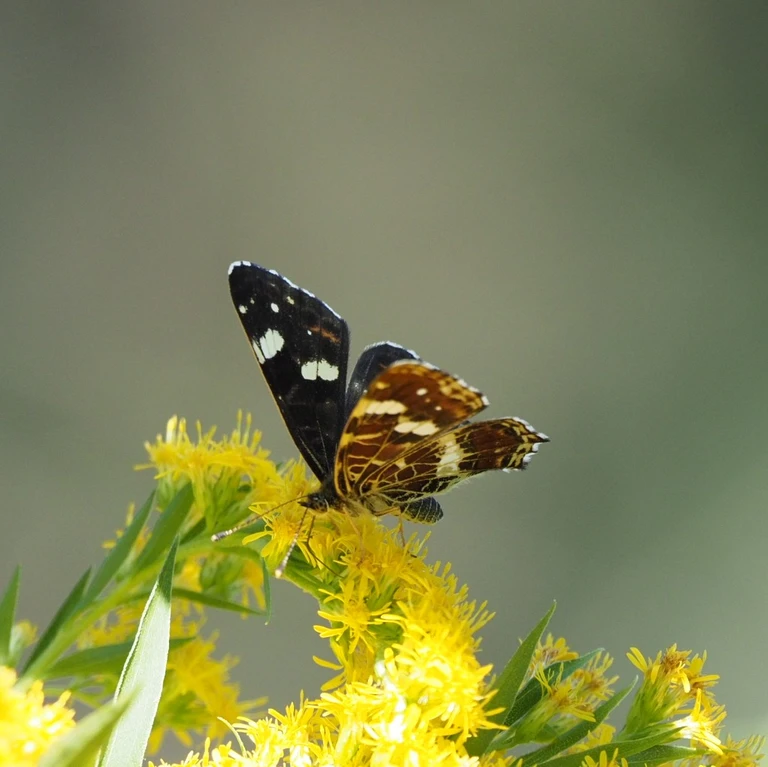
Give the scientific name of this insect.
Araschnia levana
